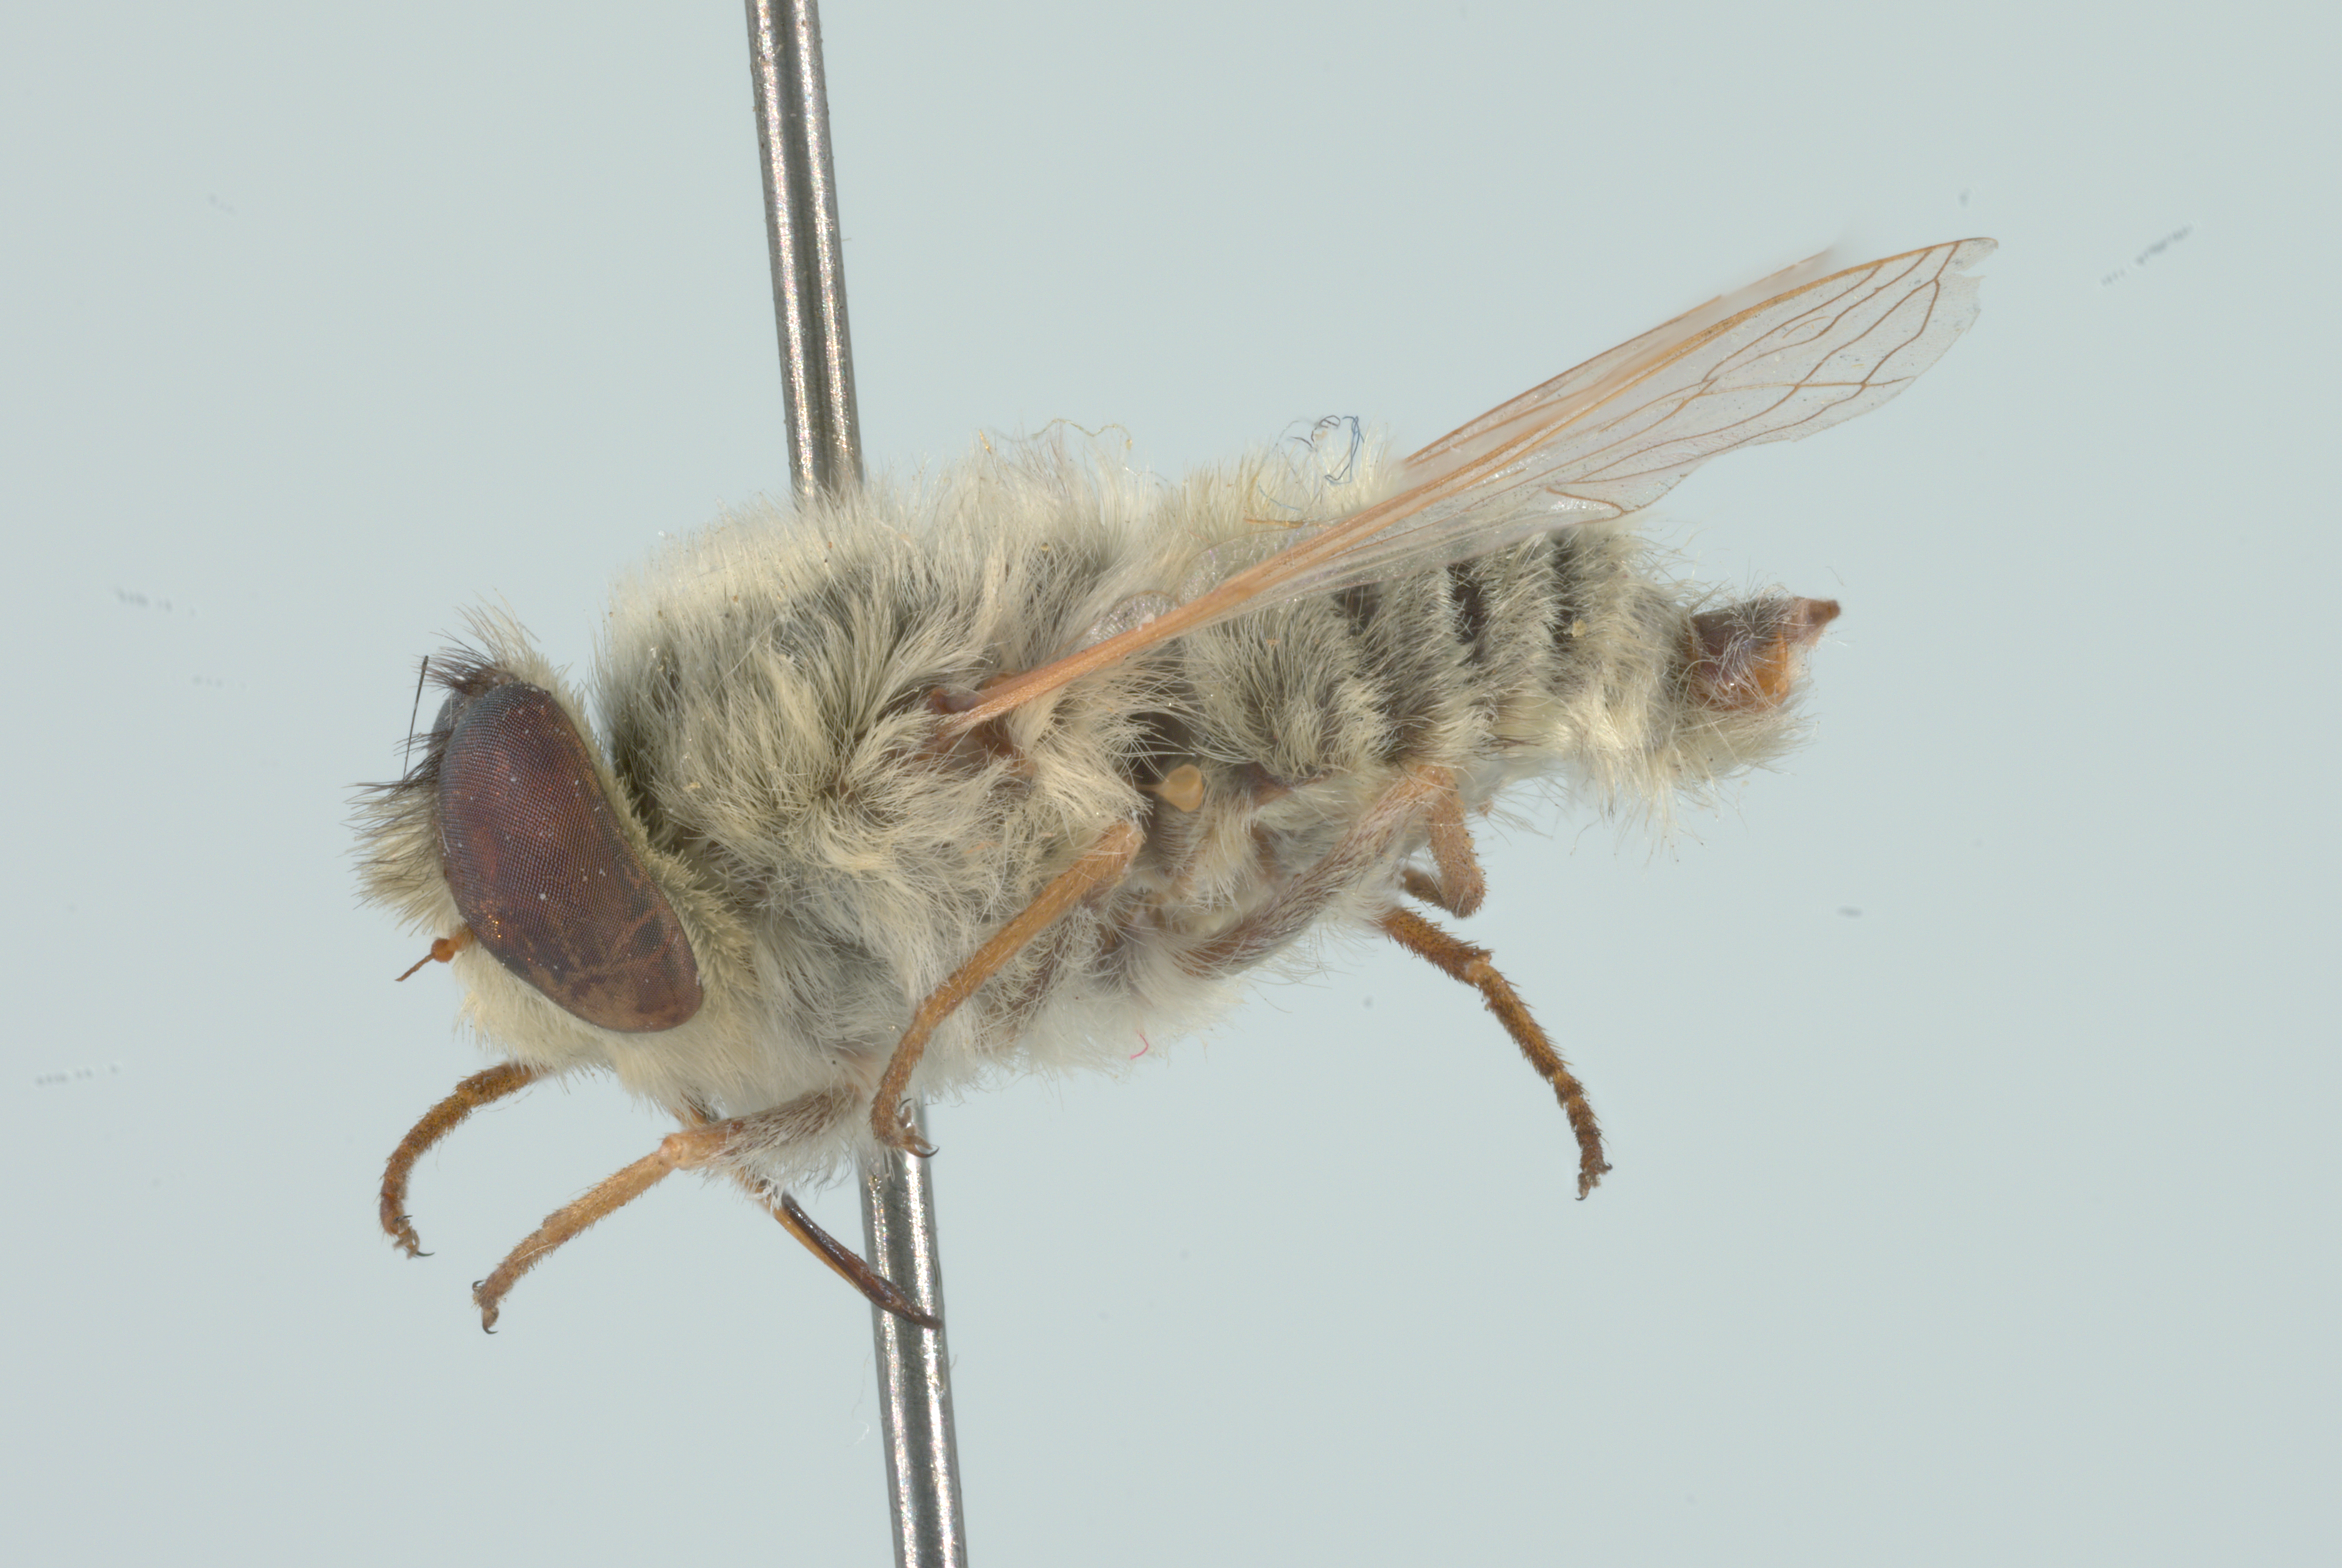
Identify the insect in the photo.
Neorhynchocephalus sackenii
